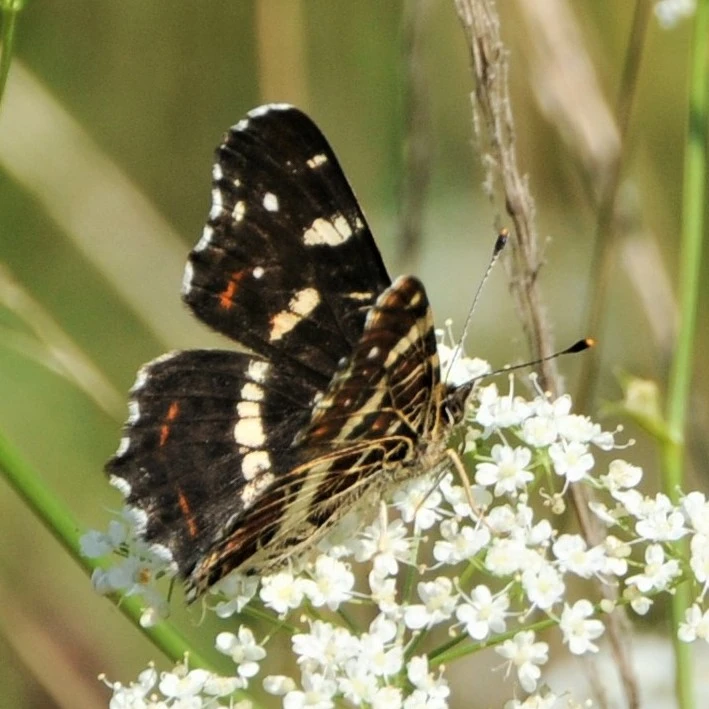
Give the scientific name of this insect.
Araschnia levana
